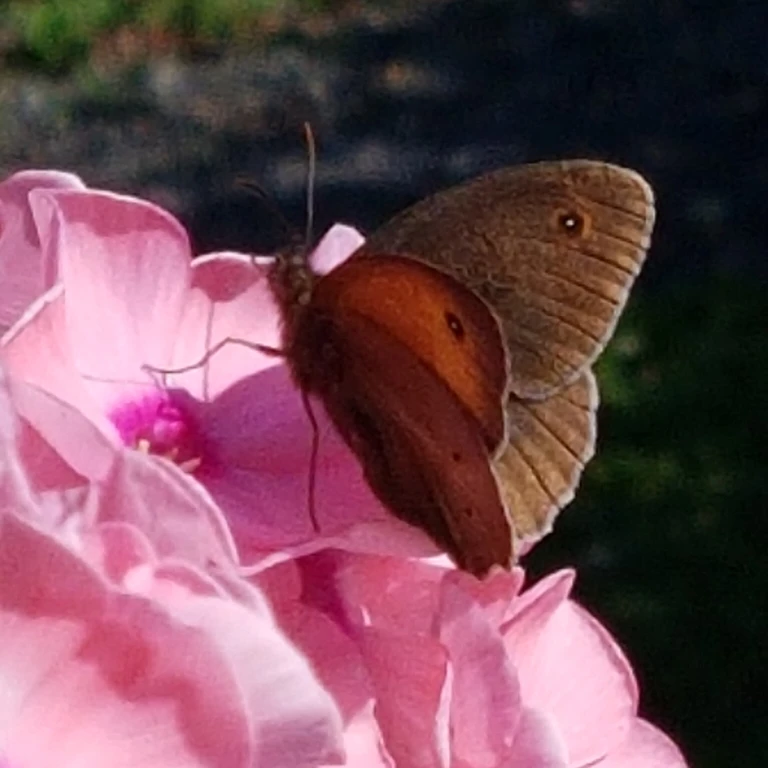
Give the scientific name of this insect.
Maniola jurtina
